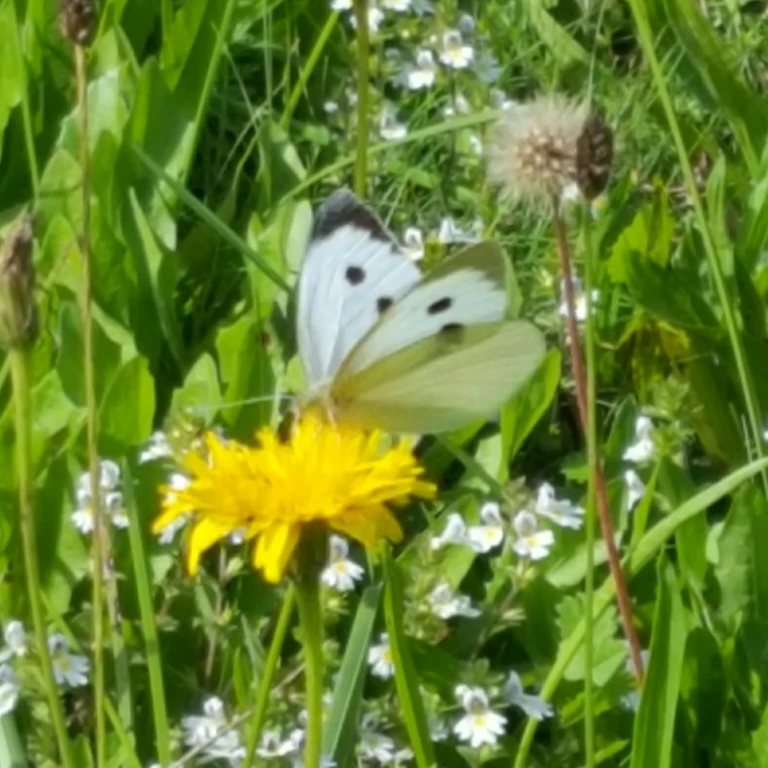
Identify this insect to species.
Pieris brassicae
